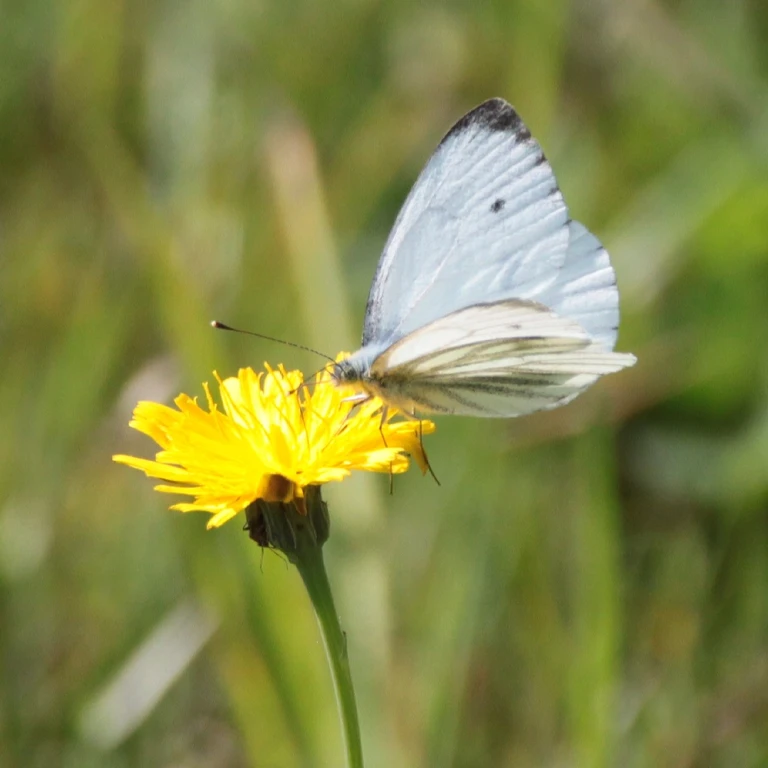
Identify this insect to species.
Pieris napi
